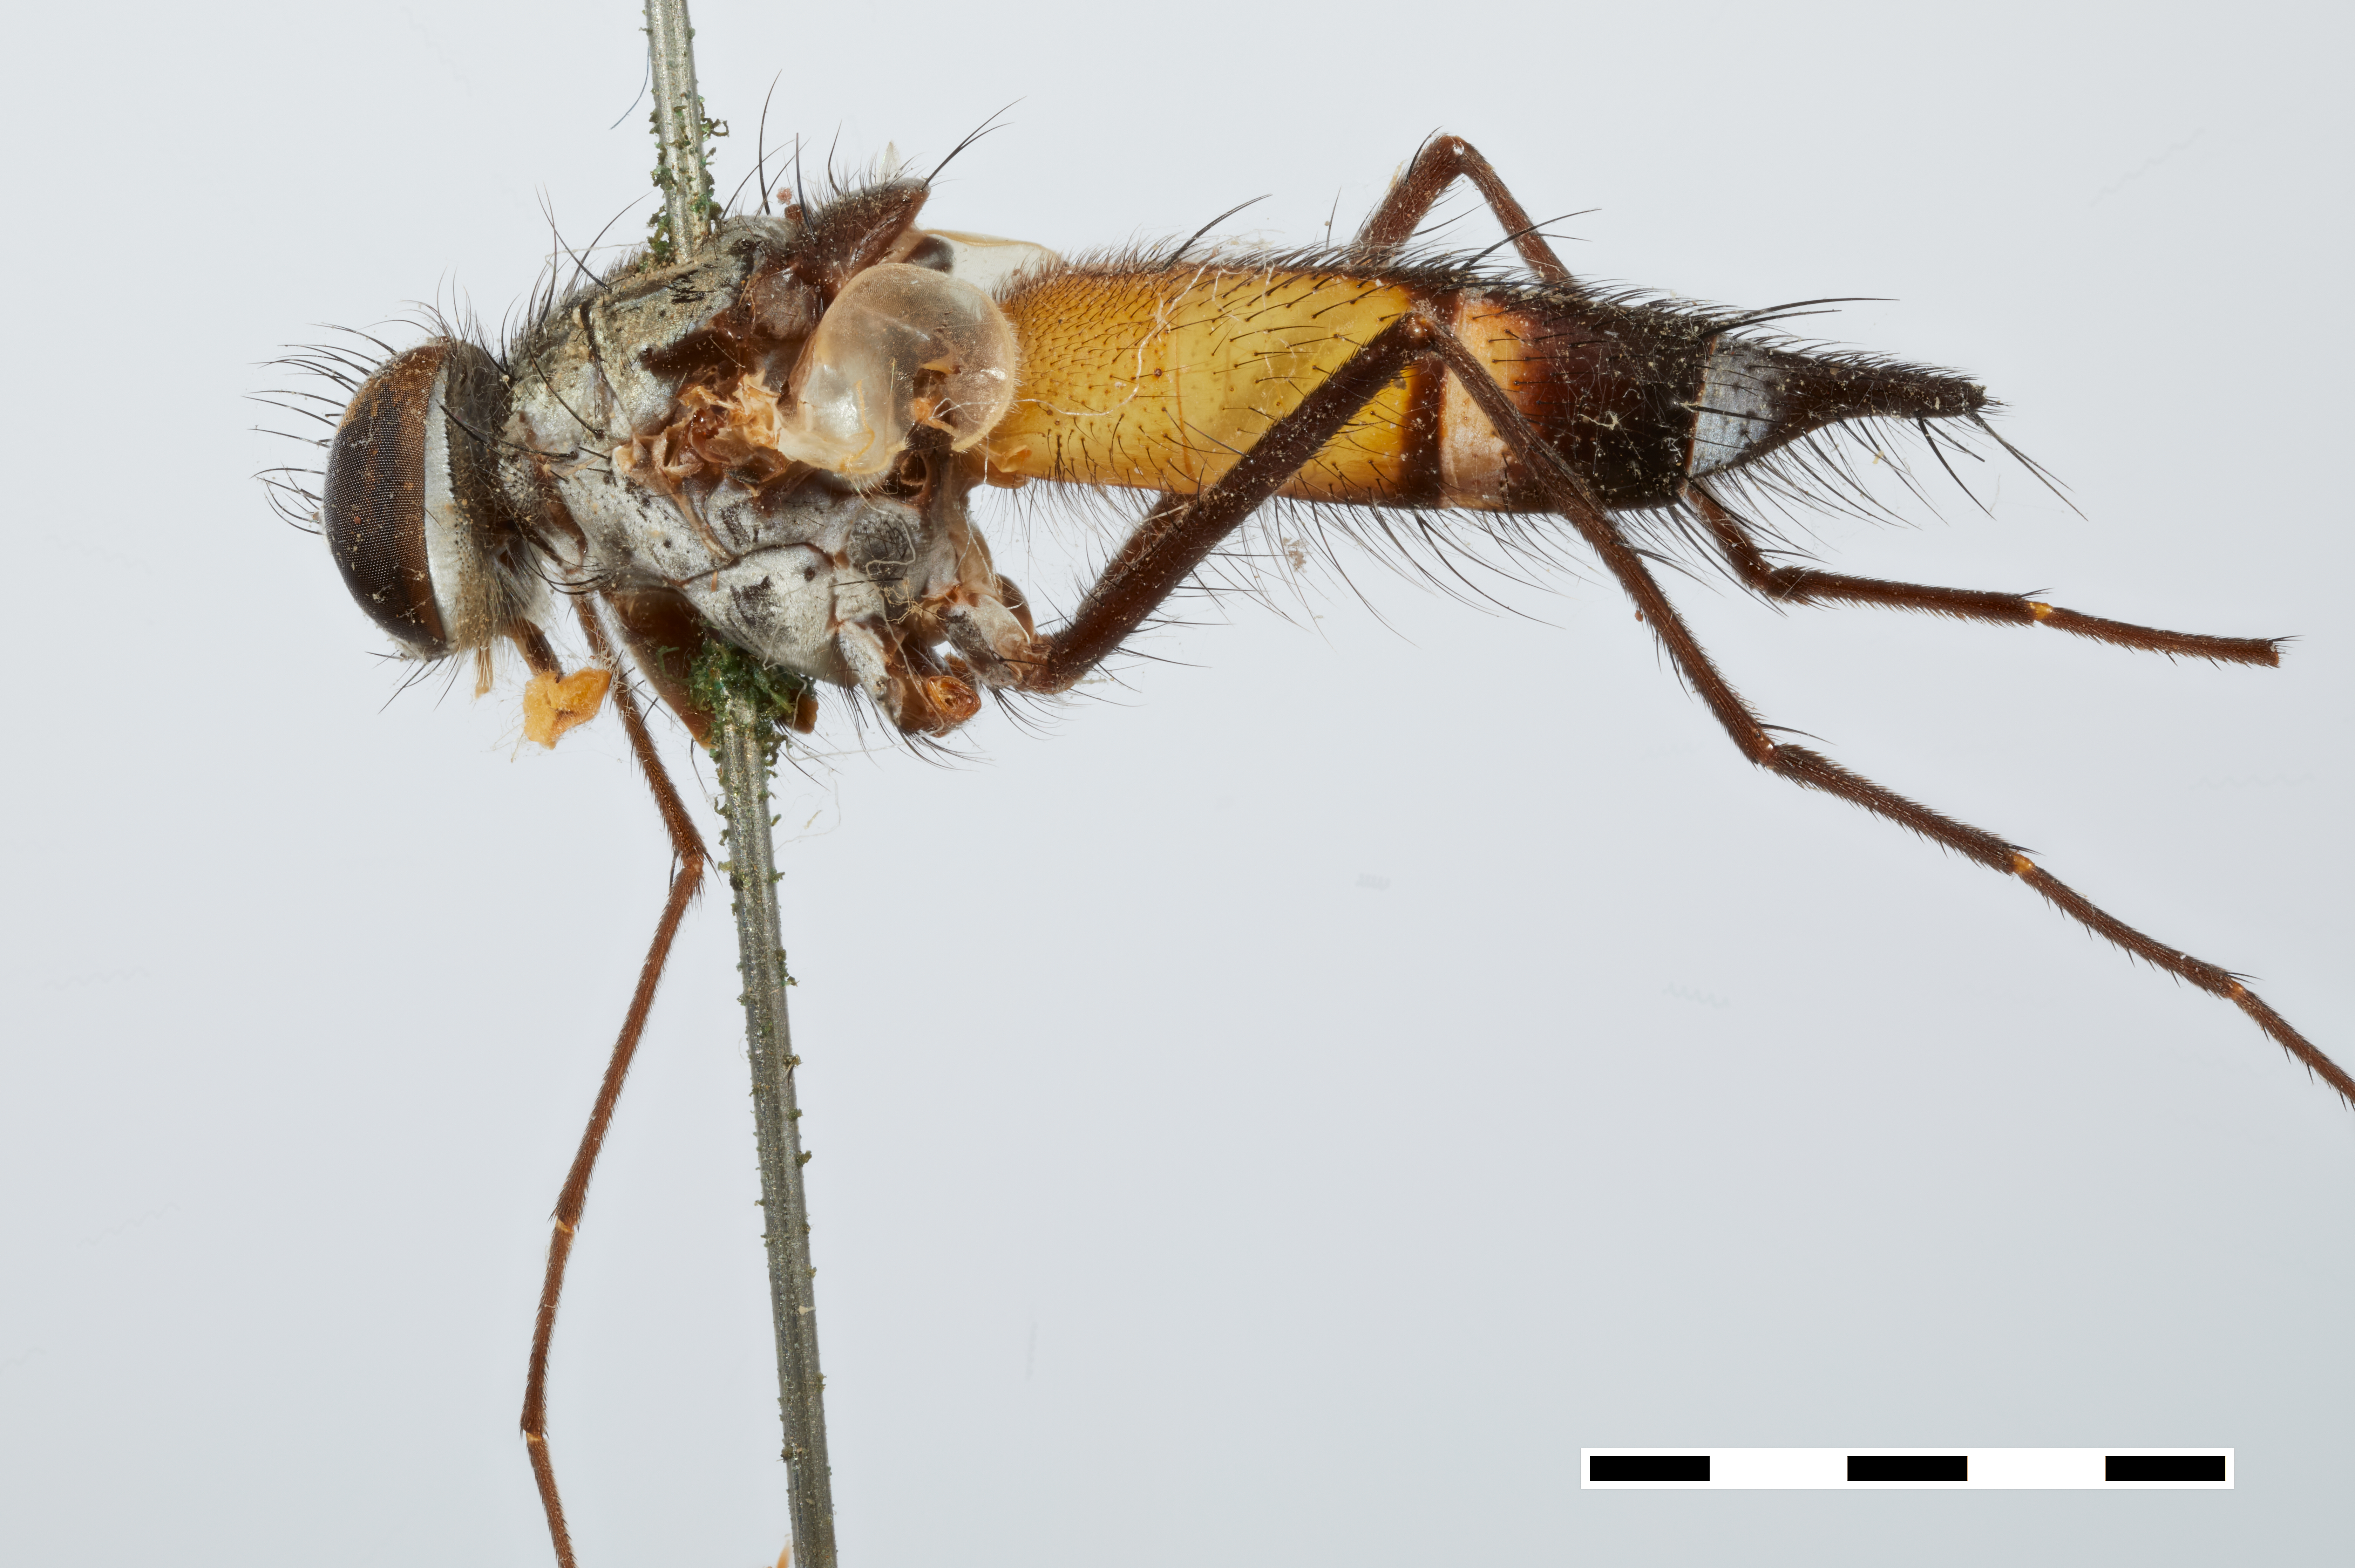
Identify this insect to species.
Uroeuantha longipes
